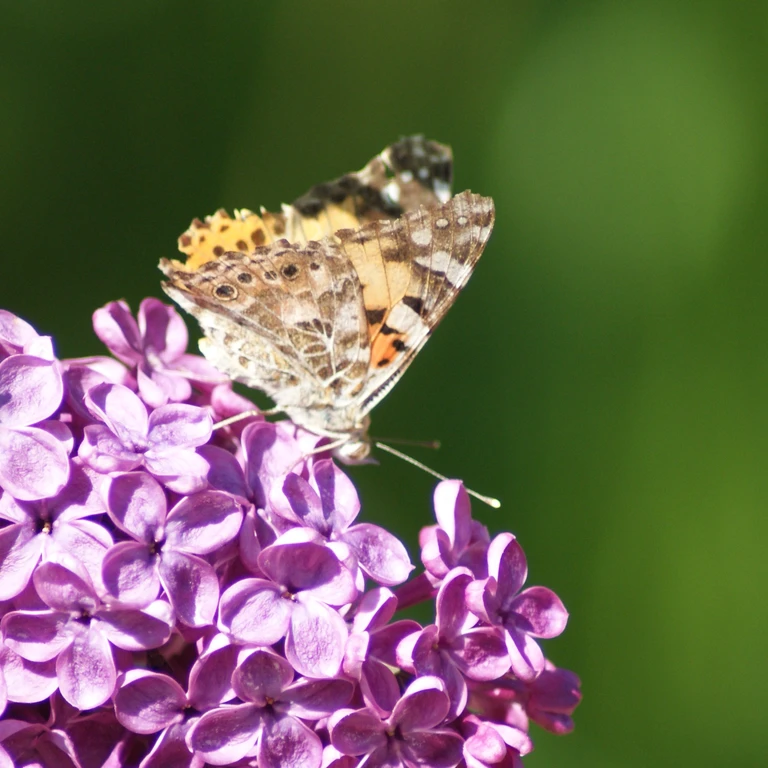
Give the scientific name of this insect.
Vanessa cardui
